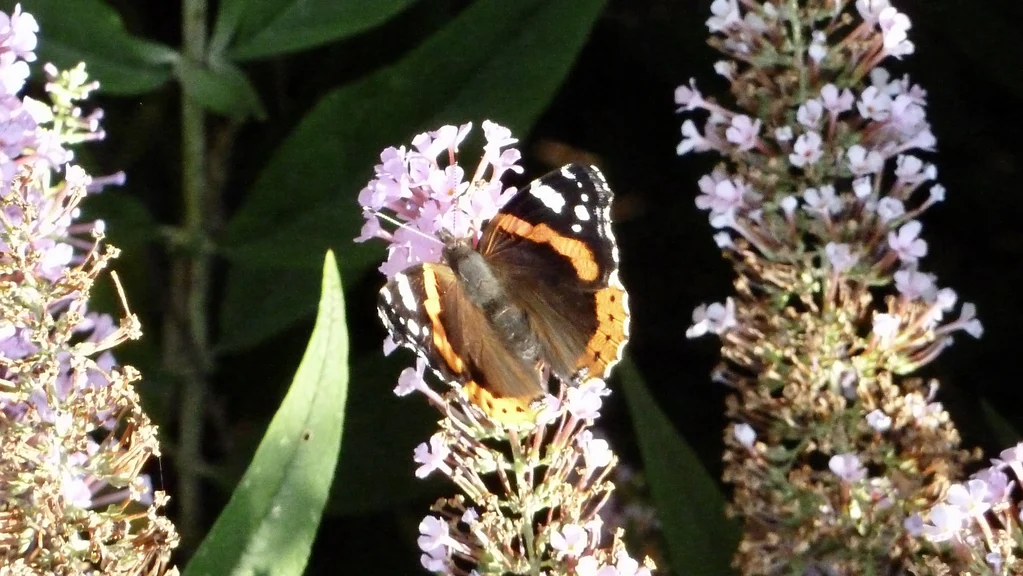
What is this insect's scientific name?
Vanessa atalanta
